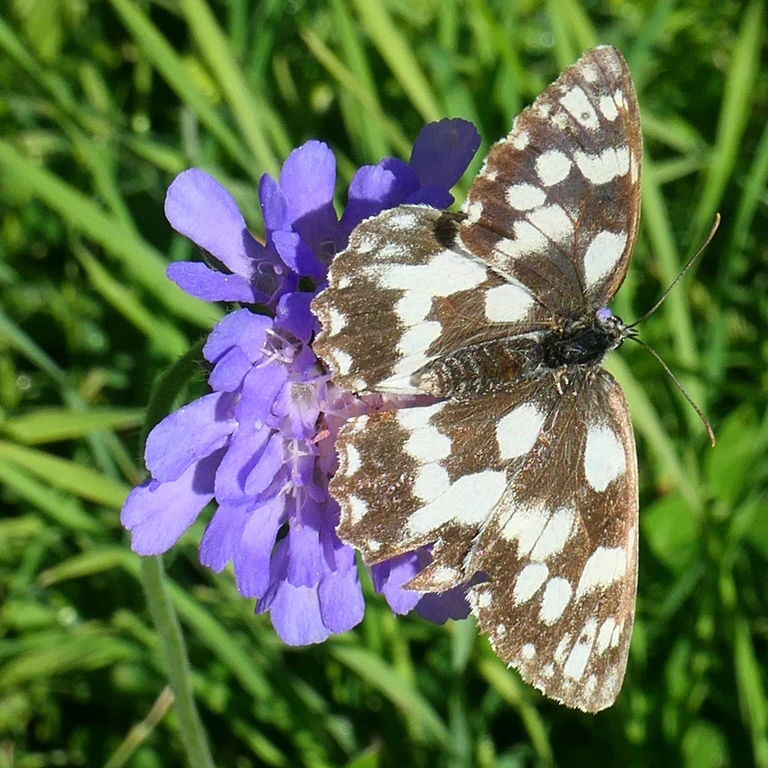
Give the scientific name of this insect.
Melanargia galathea
